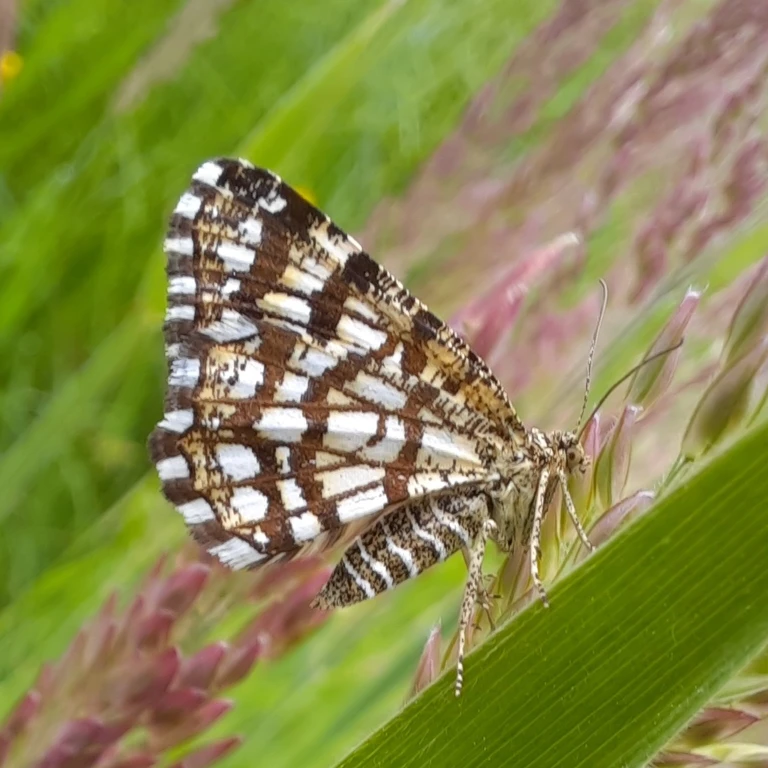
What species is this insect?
Chiasmia clathrata
